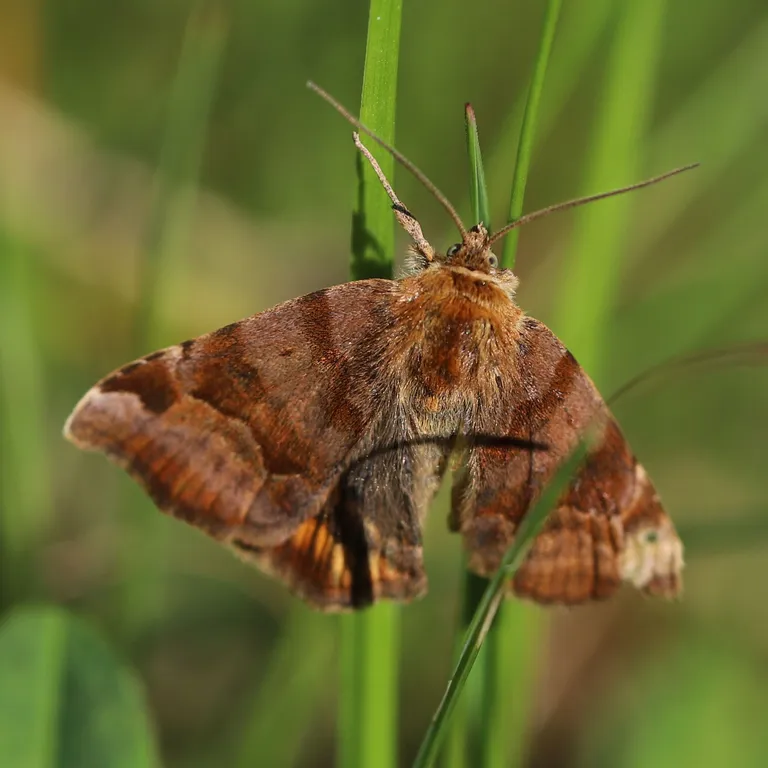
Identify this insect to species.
Euclidia glyphica
